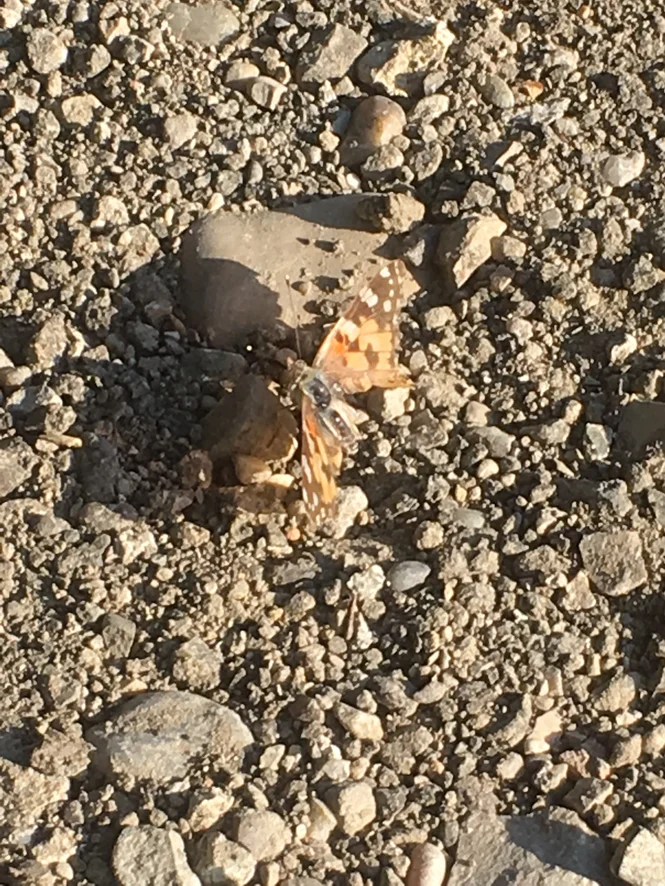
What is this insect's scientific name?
Vanessa cardui
